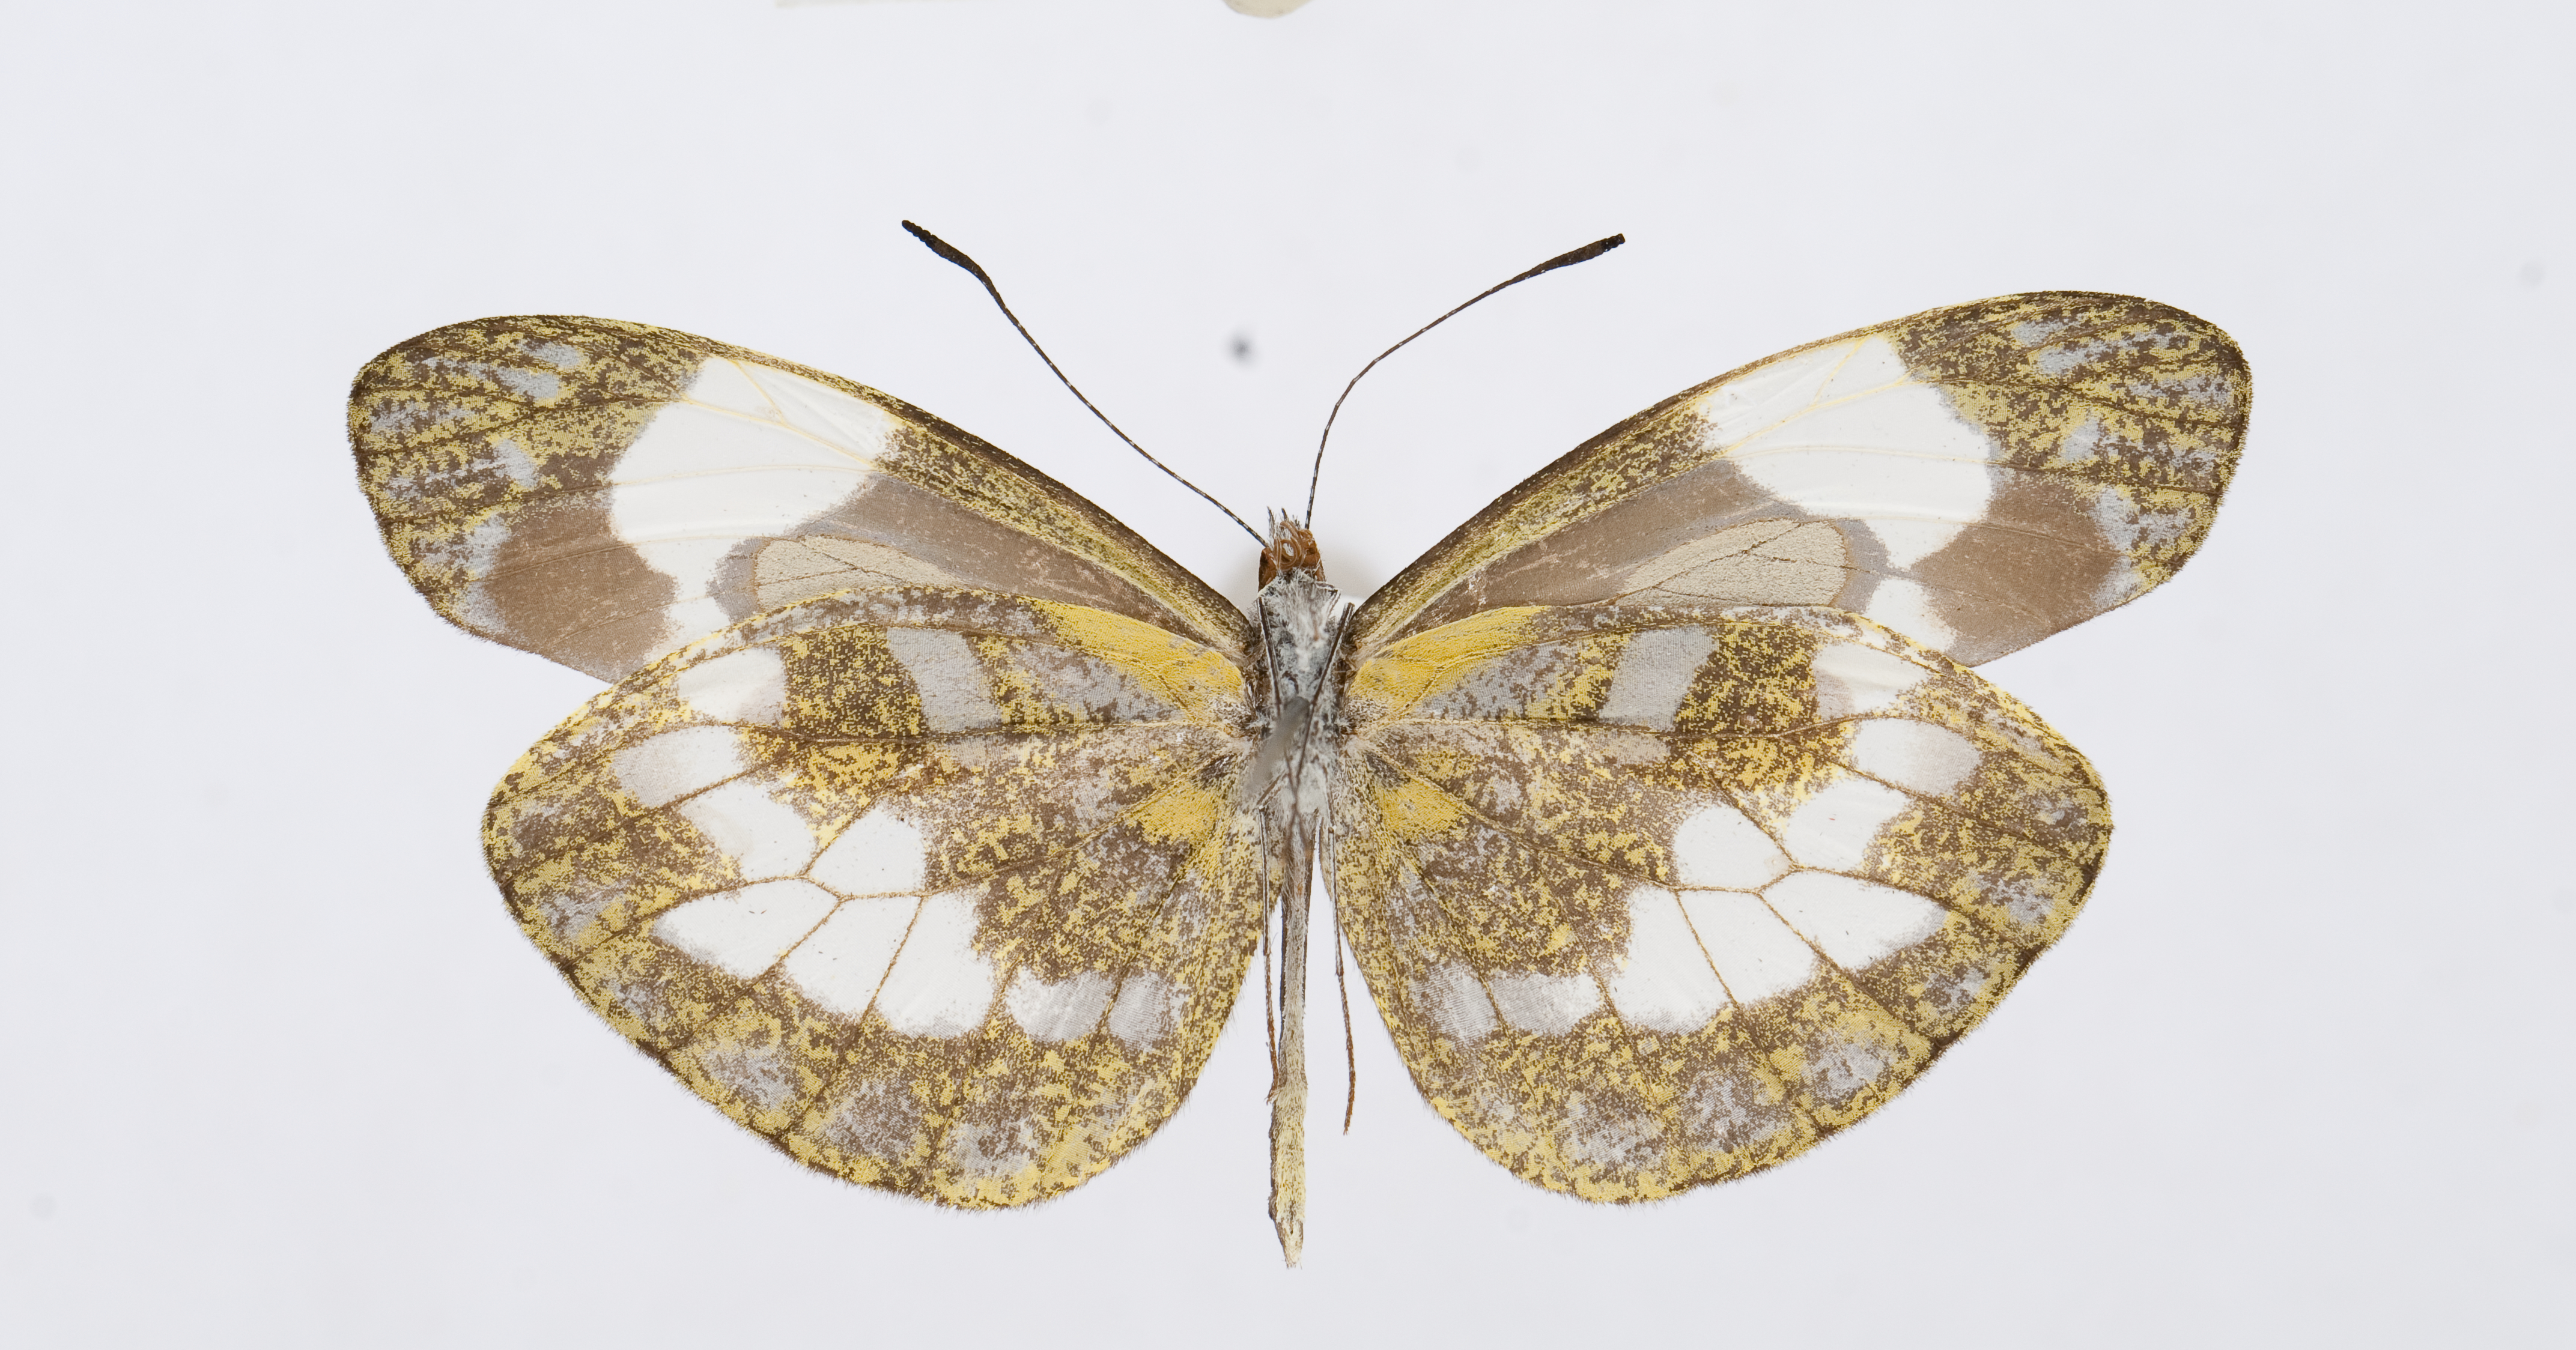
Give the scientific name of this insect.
Dismorphia lysis
